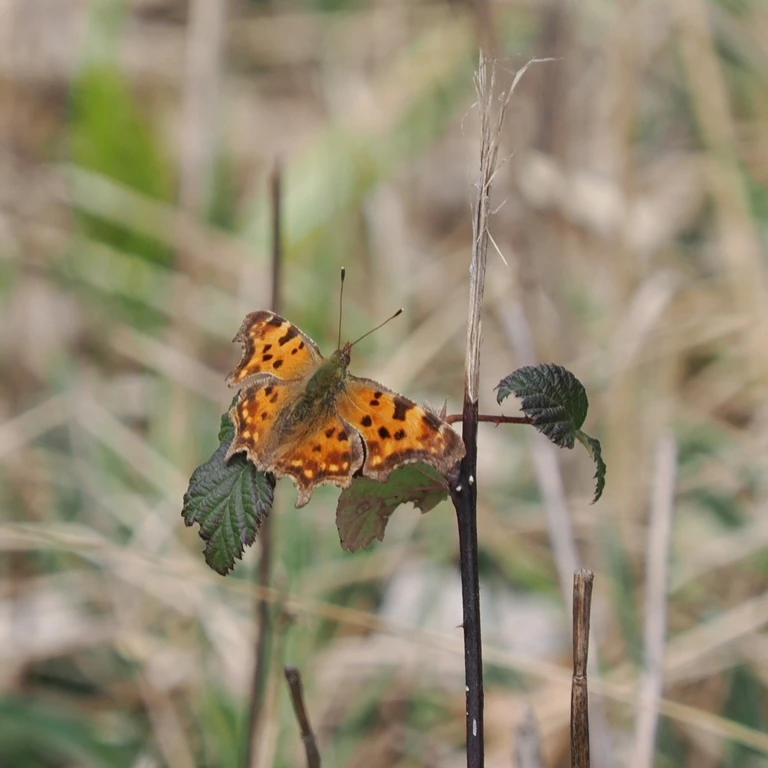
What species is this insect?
Polygonia c-album
